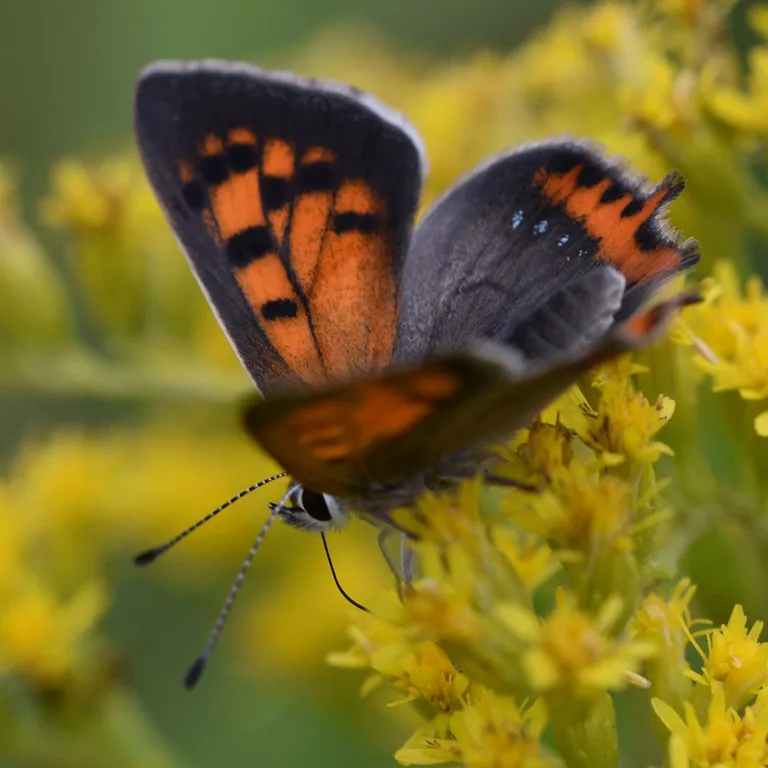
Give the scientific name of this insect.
Lycaena phlaeas
